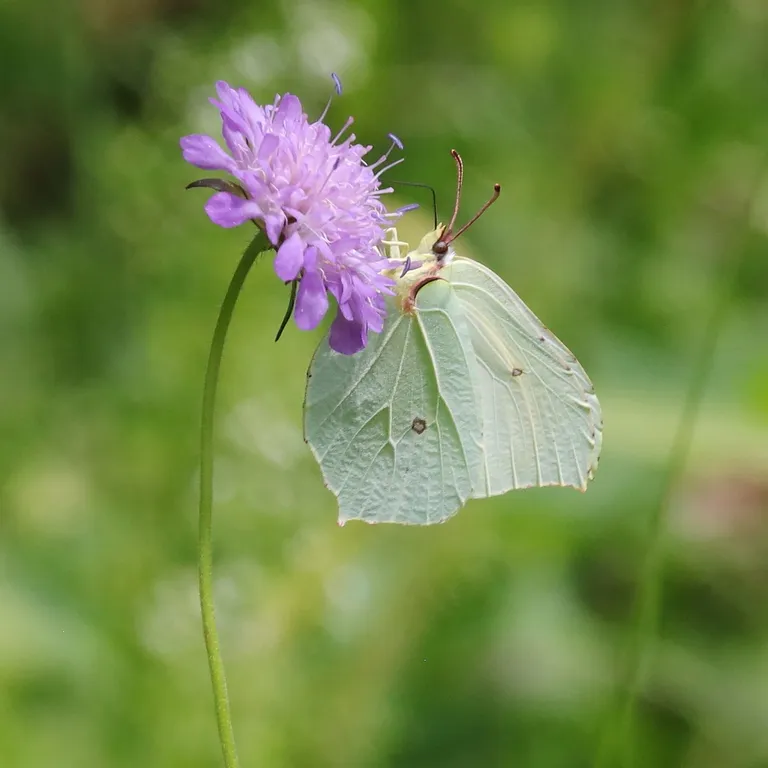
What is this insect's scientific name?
Gonepteryx rhamni
